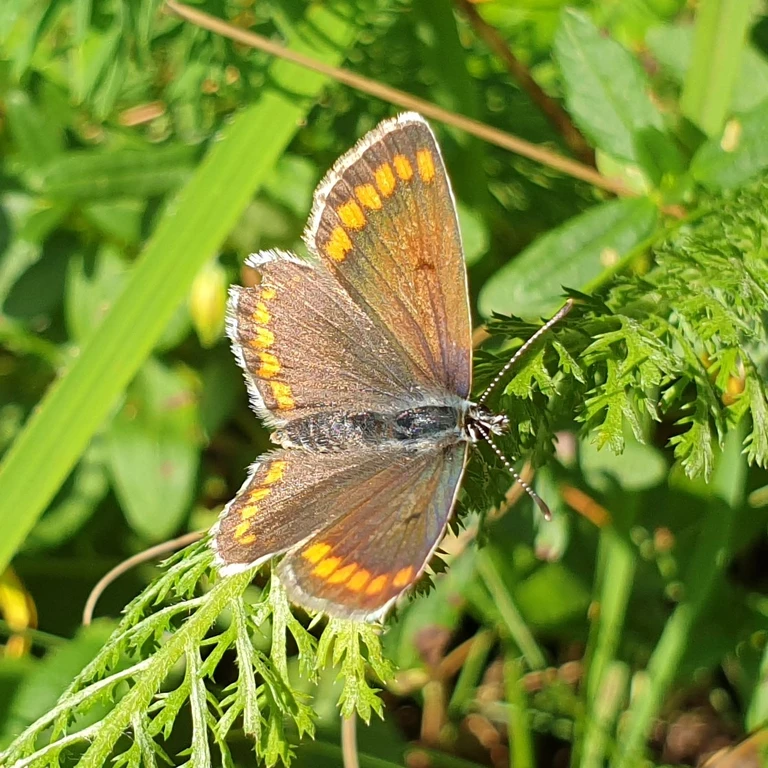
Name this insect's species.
Aricia agestis/artaxerxes
